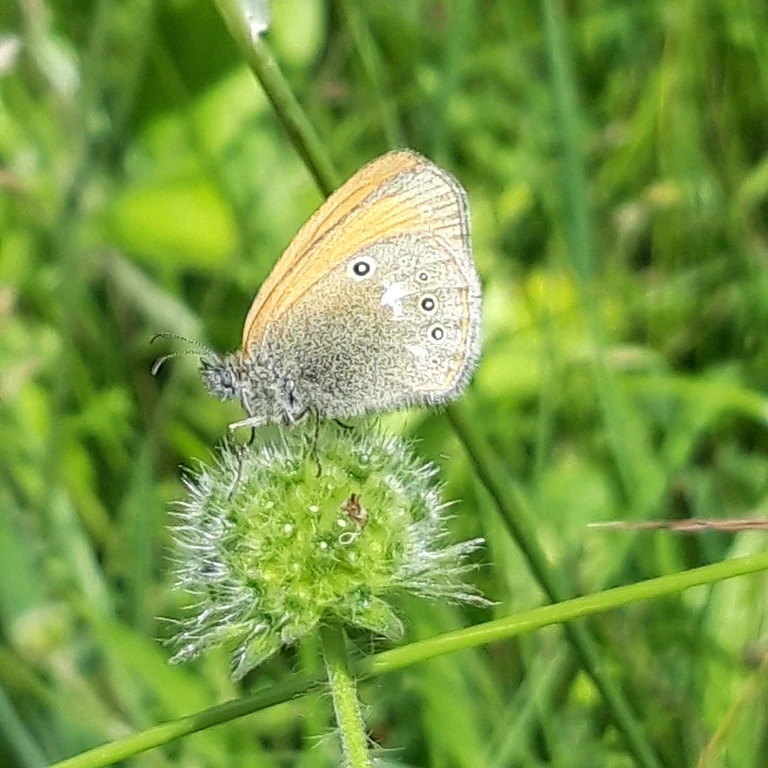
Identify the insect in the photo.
Coenonympha glycerion (also Coenonympha iphis)
